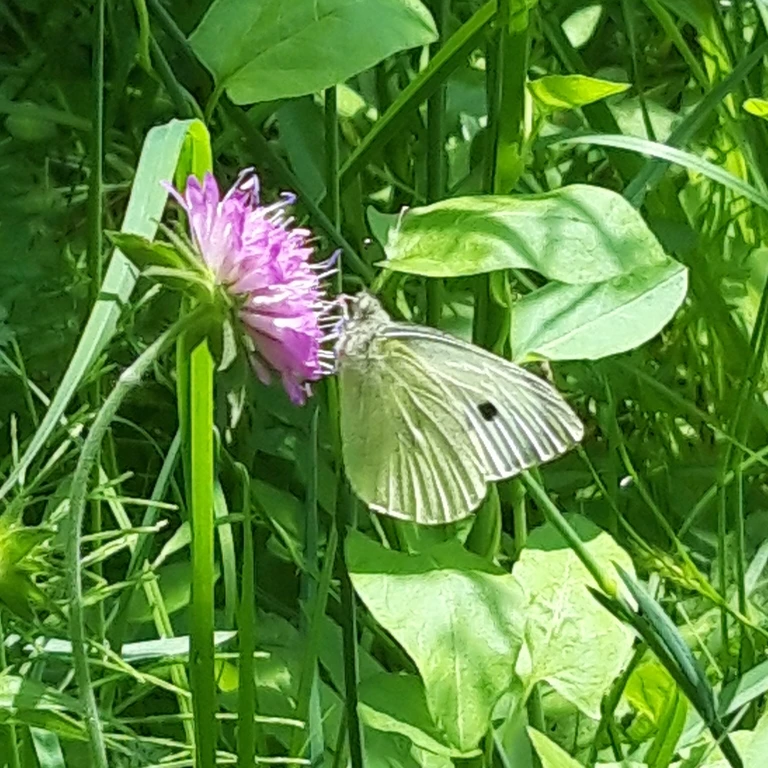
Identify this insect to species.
Pieris brassicae
